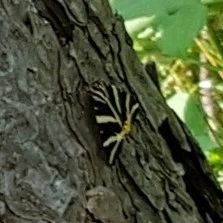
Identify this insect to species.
Euplagia quadripunctaria
